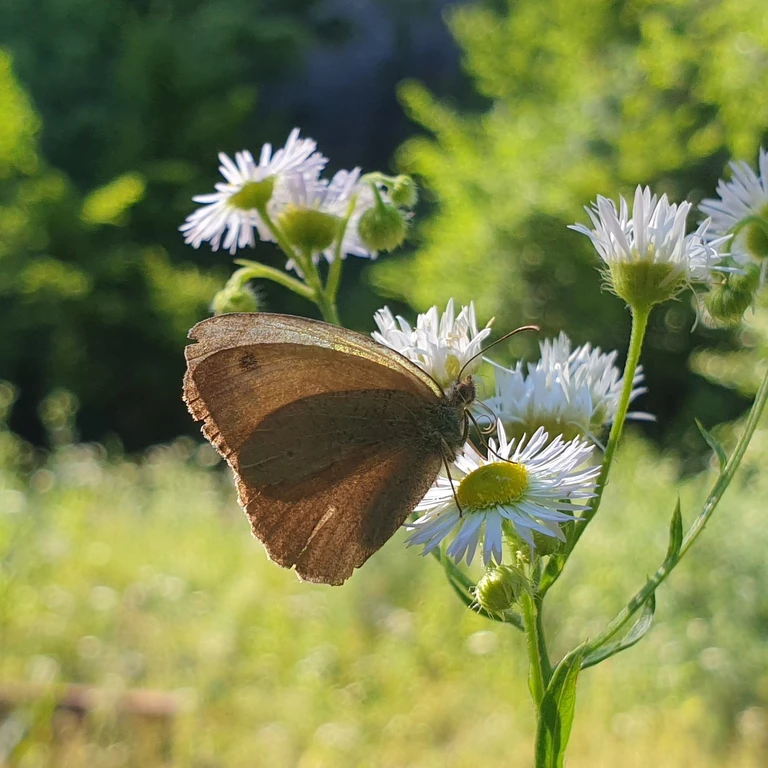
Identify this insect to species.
Maniola jurtina
